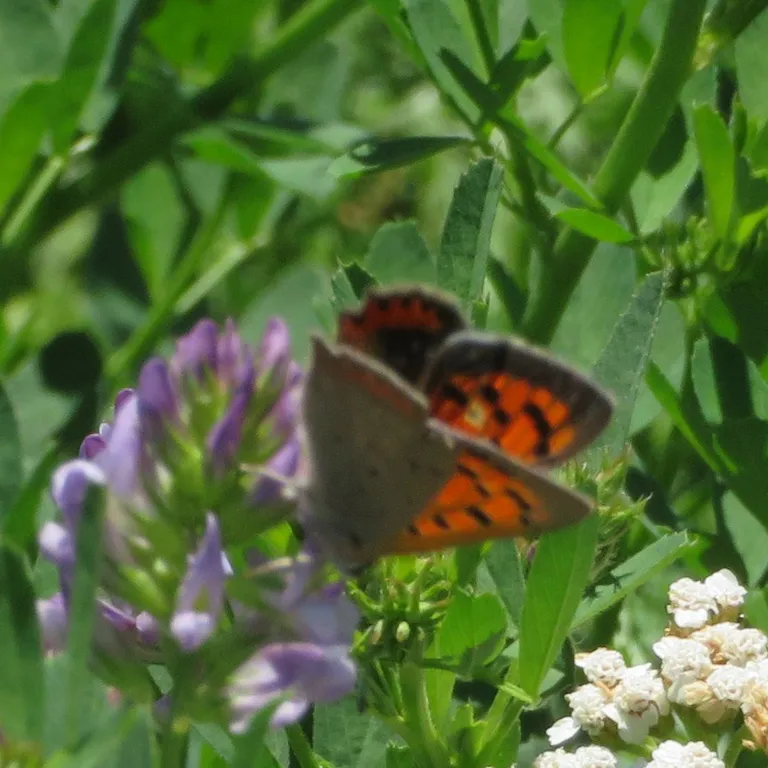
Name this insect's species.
Lycaena phlaeas
